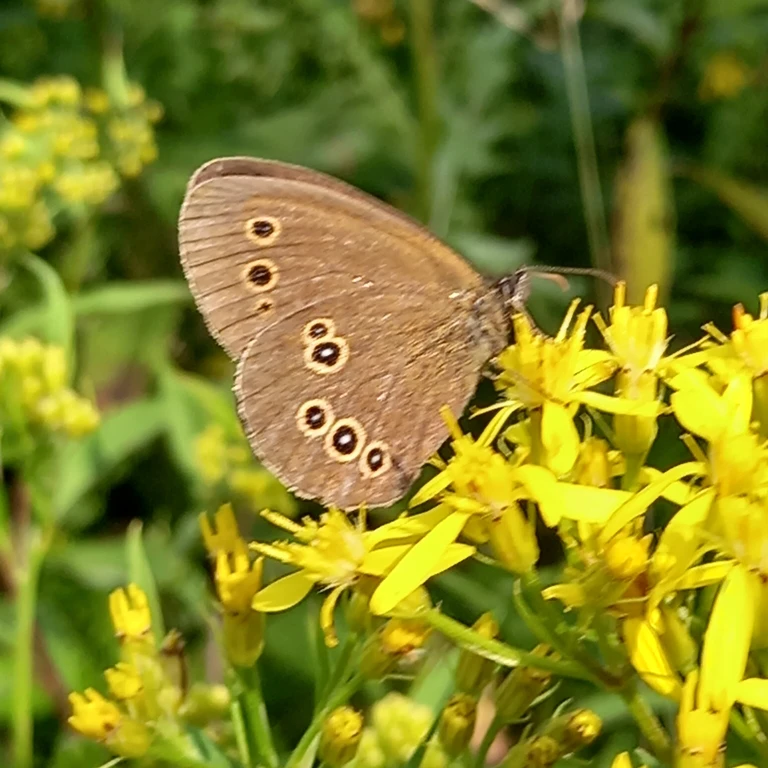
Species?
Aphantopus hyperantus
